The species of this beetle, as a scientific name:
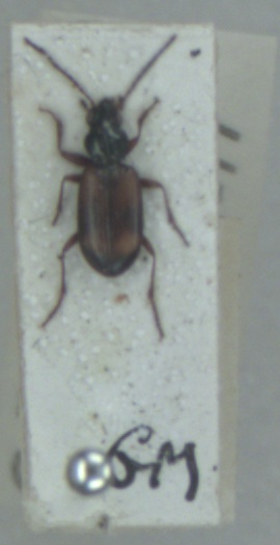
Bembidion saxatile
